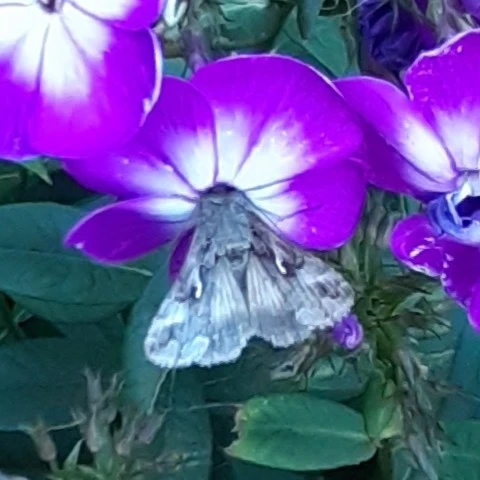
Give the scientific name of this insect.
Autographa gamma
